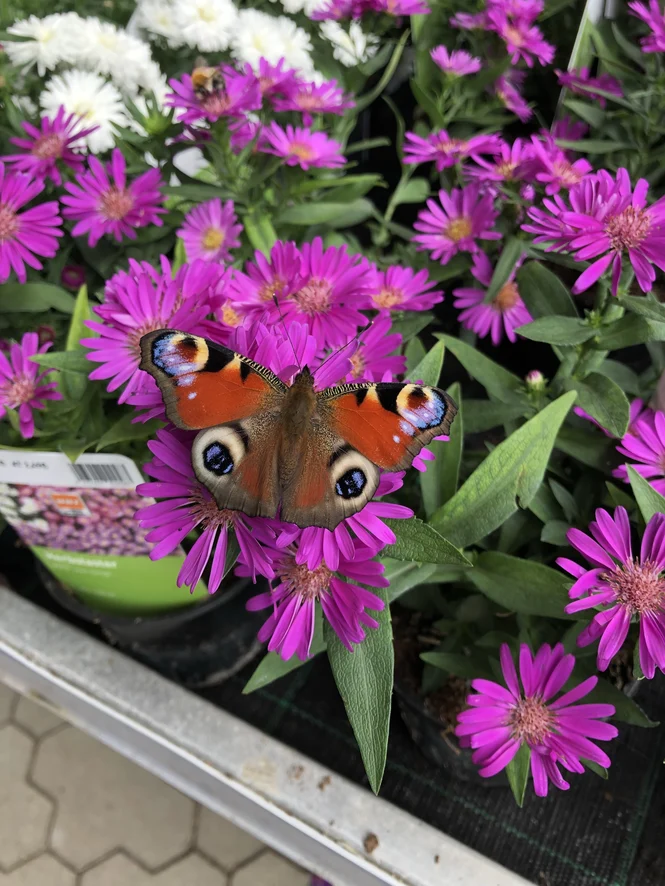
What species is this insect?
Aglais io
